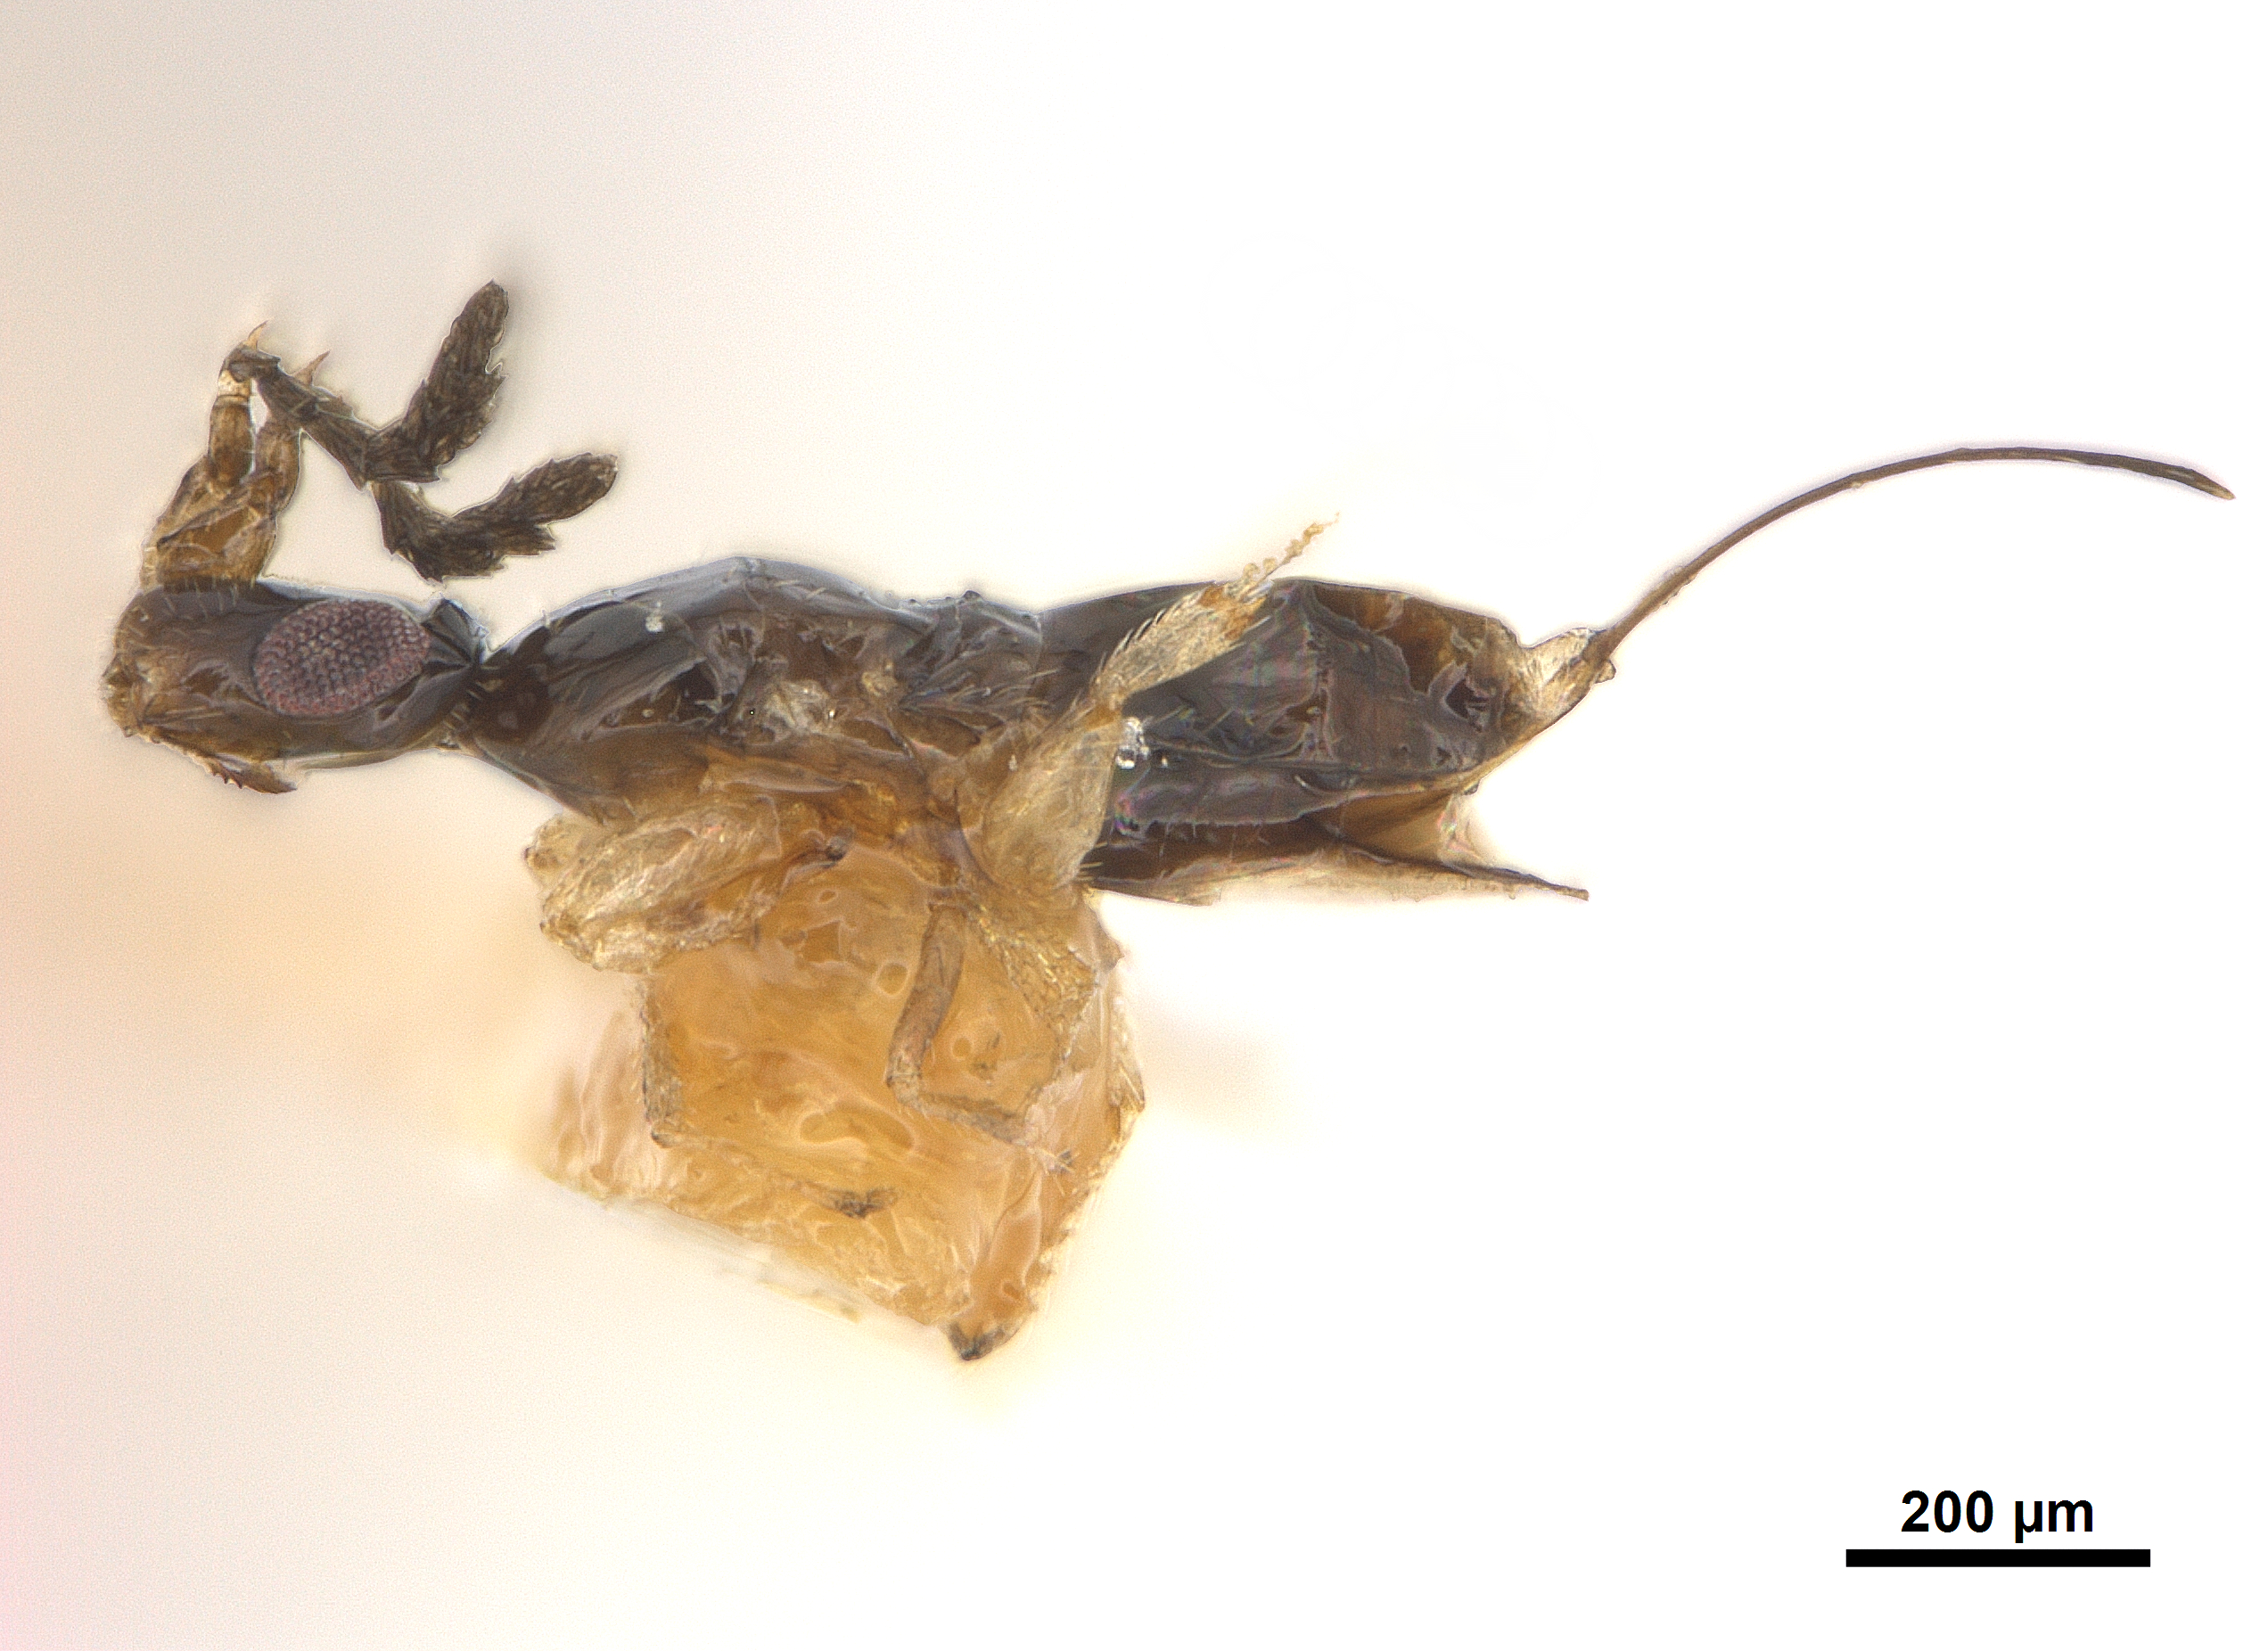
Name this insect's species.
Blastophaga innumerabilis
